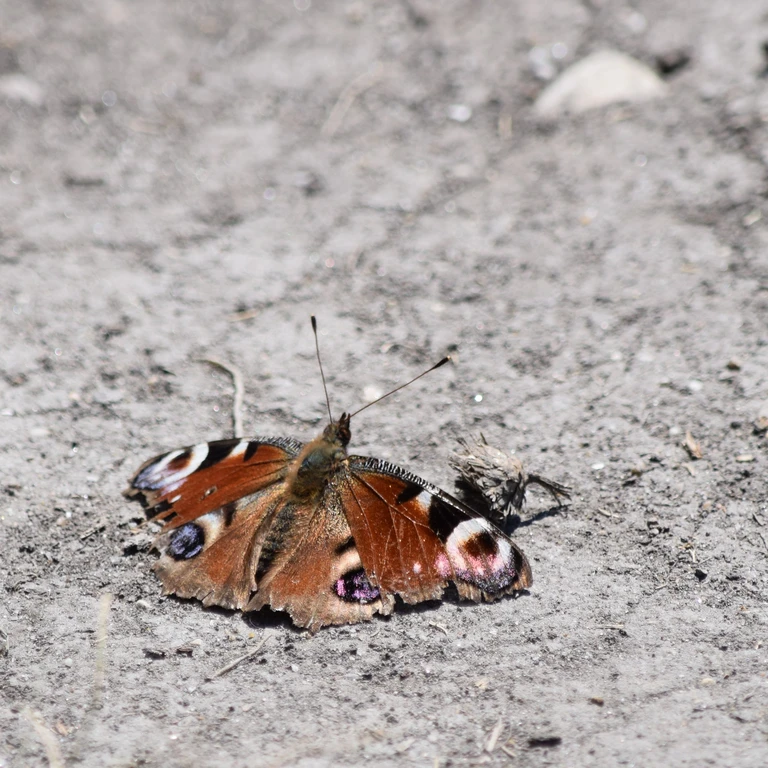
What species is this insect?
Aglais io
